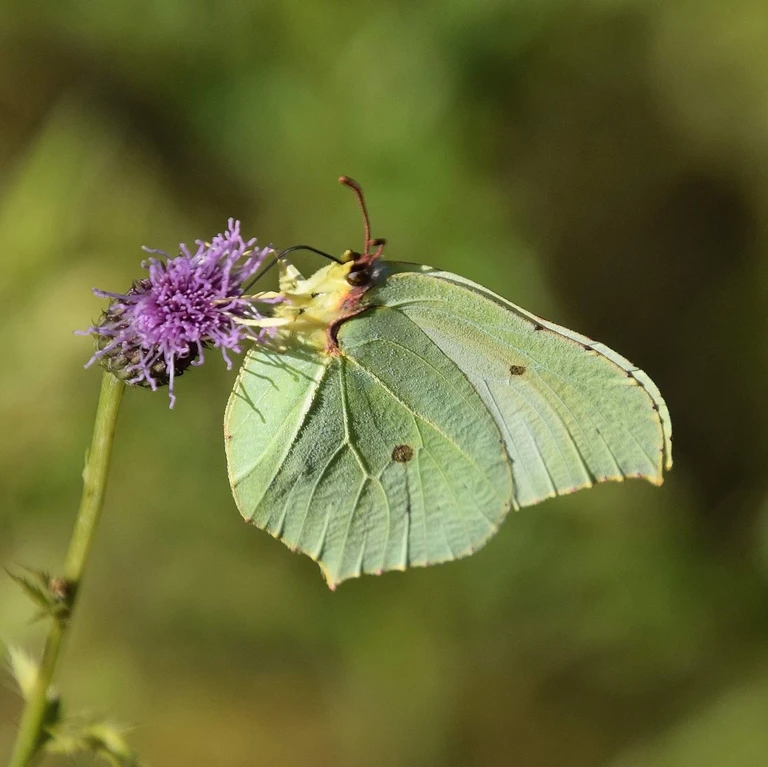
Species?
Gonepteryx rhamni
